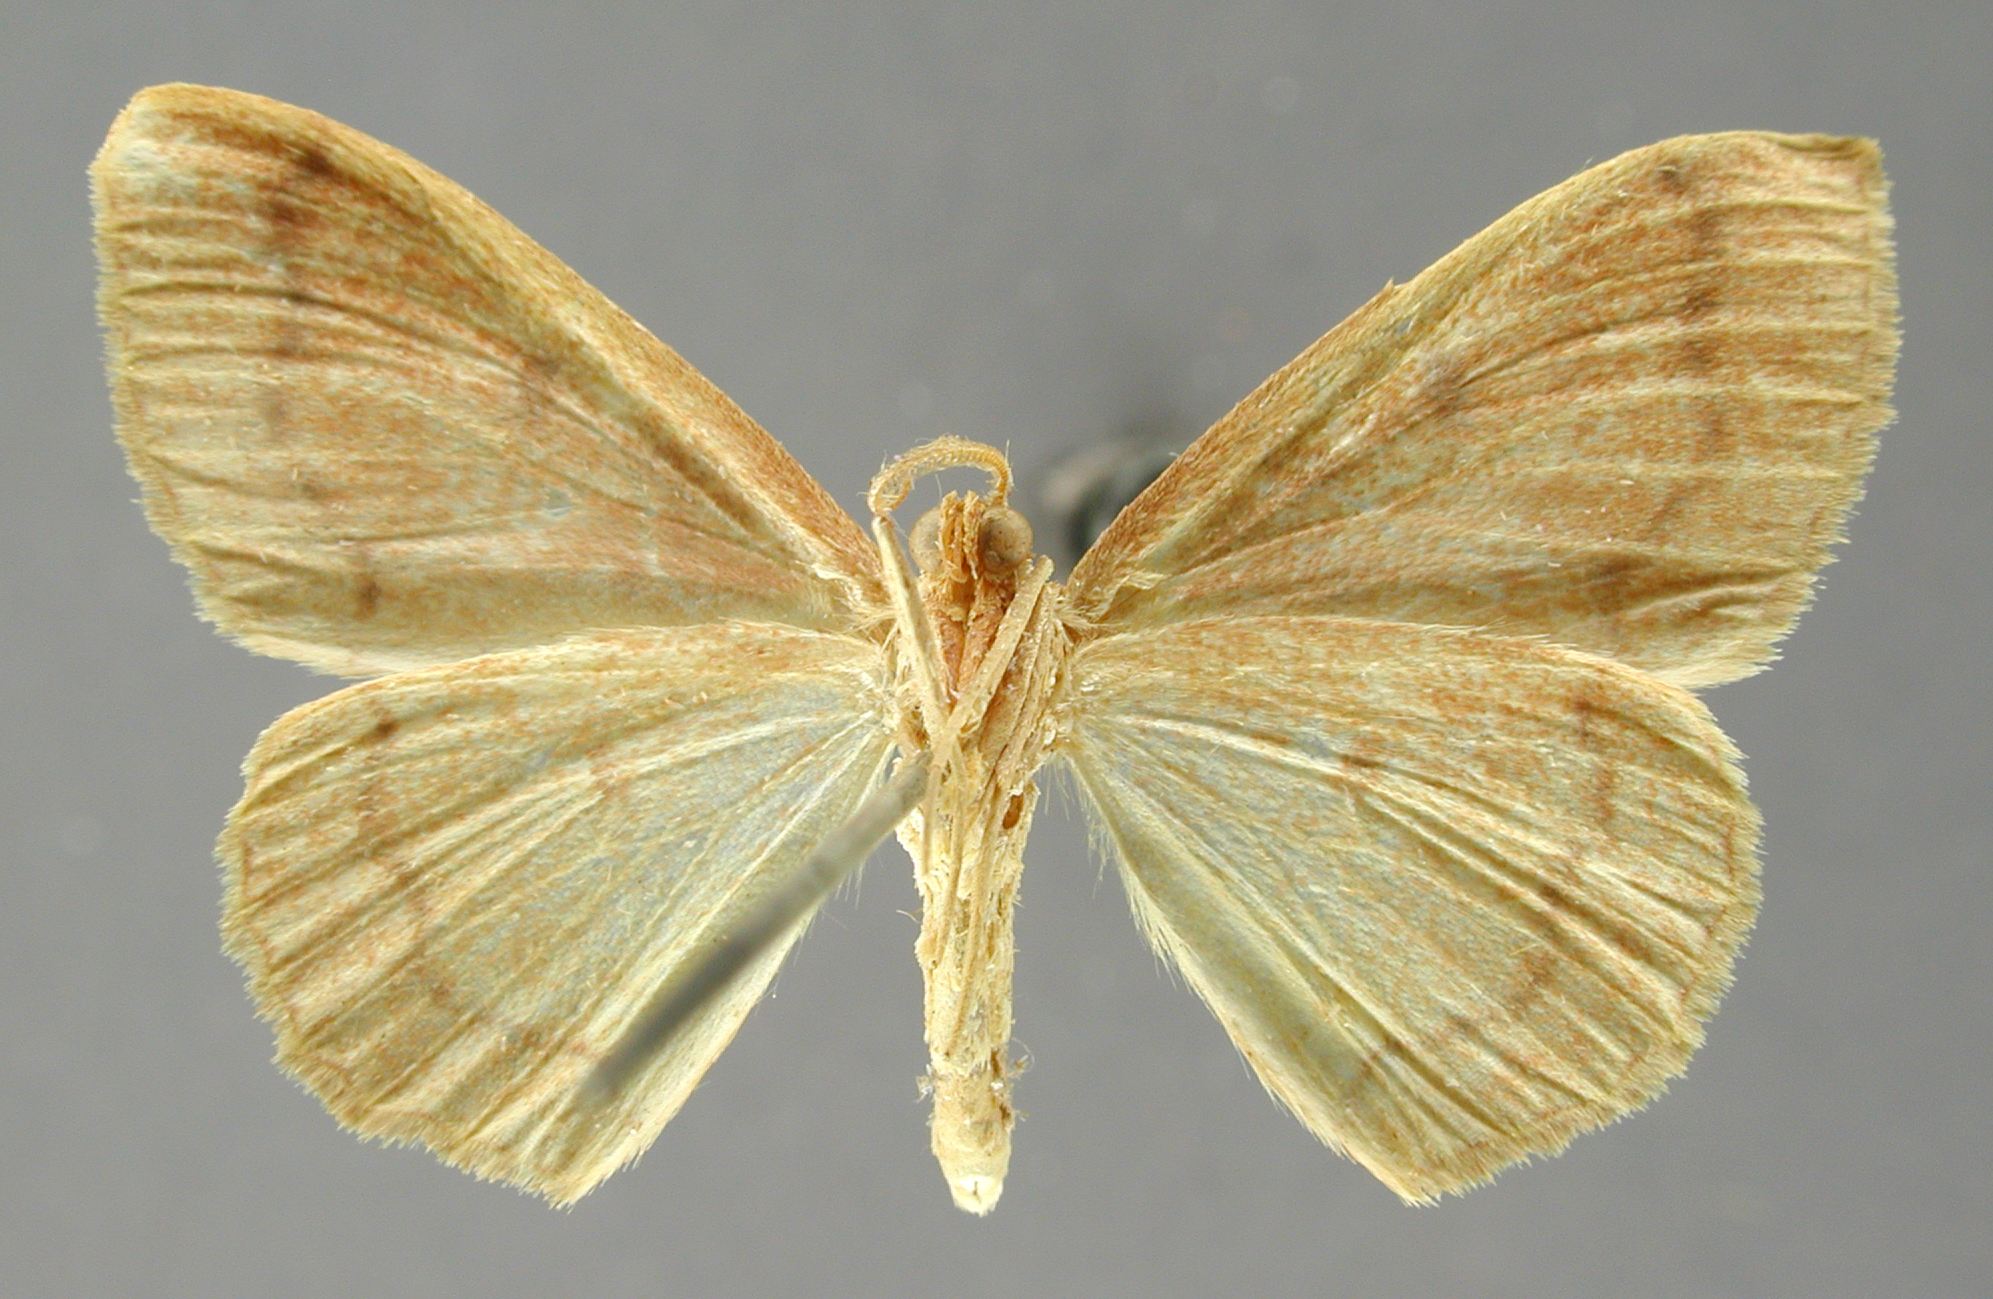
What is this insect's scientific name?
Dysephyra lutea
